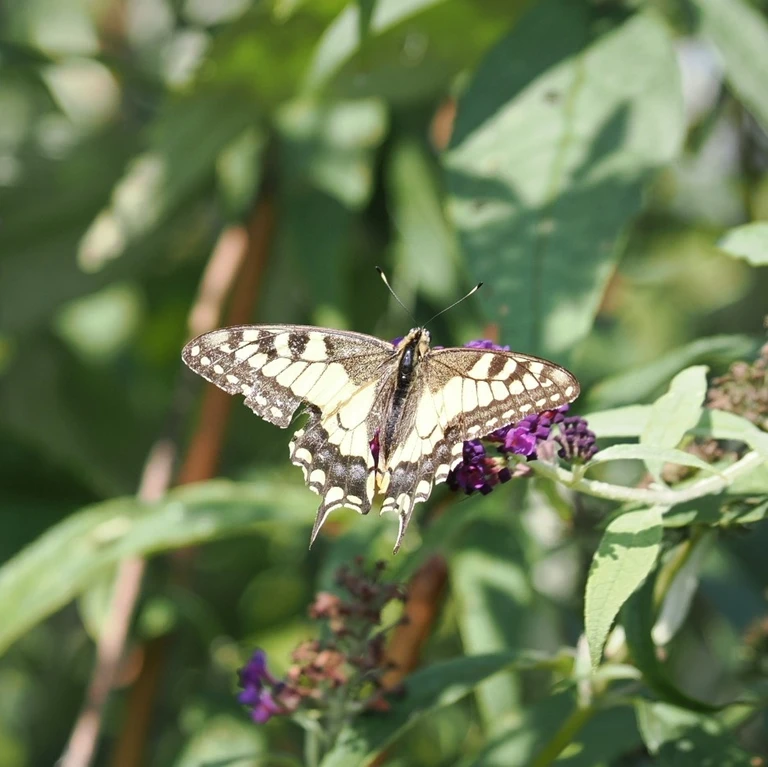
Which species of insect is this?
Papilio machaon
